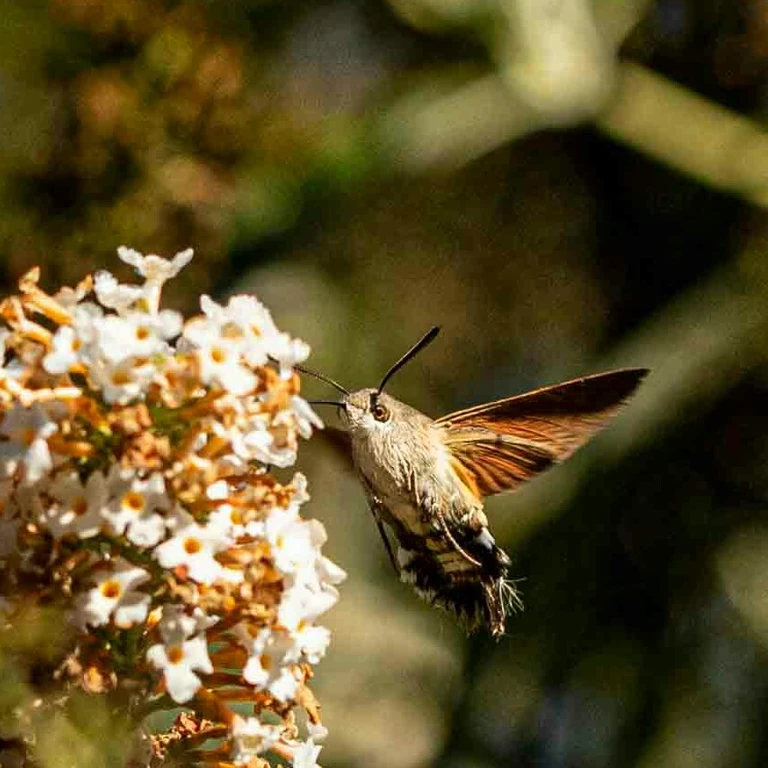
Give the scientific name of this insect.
Macroglossum stellatarum
